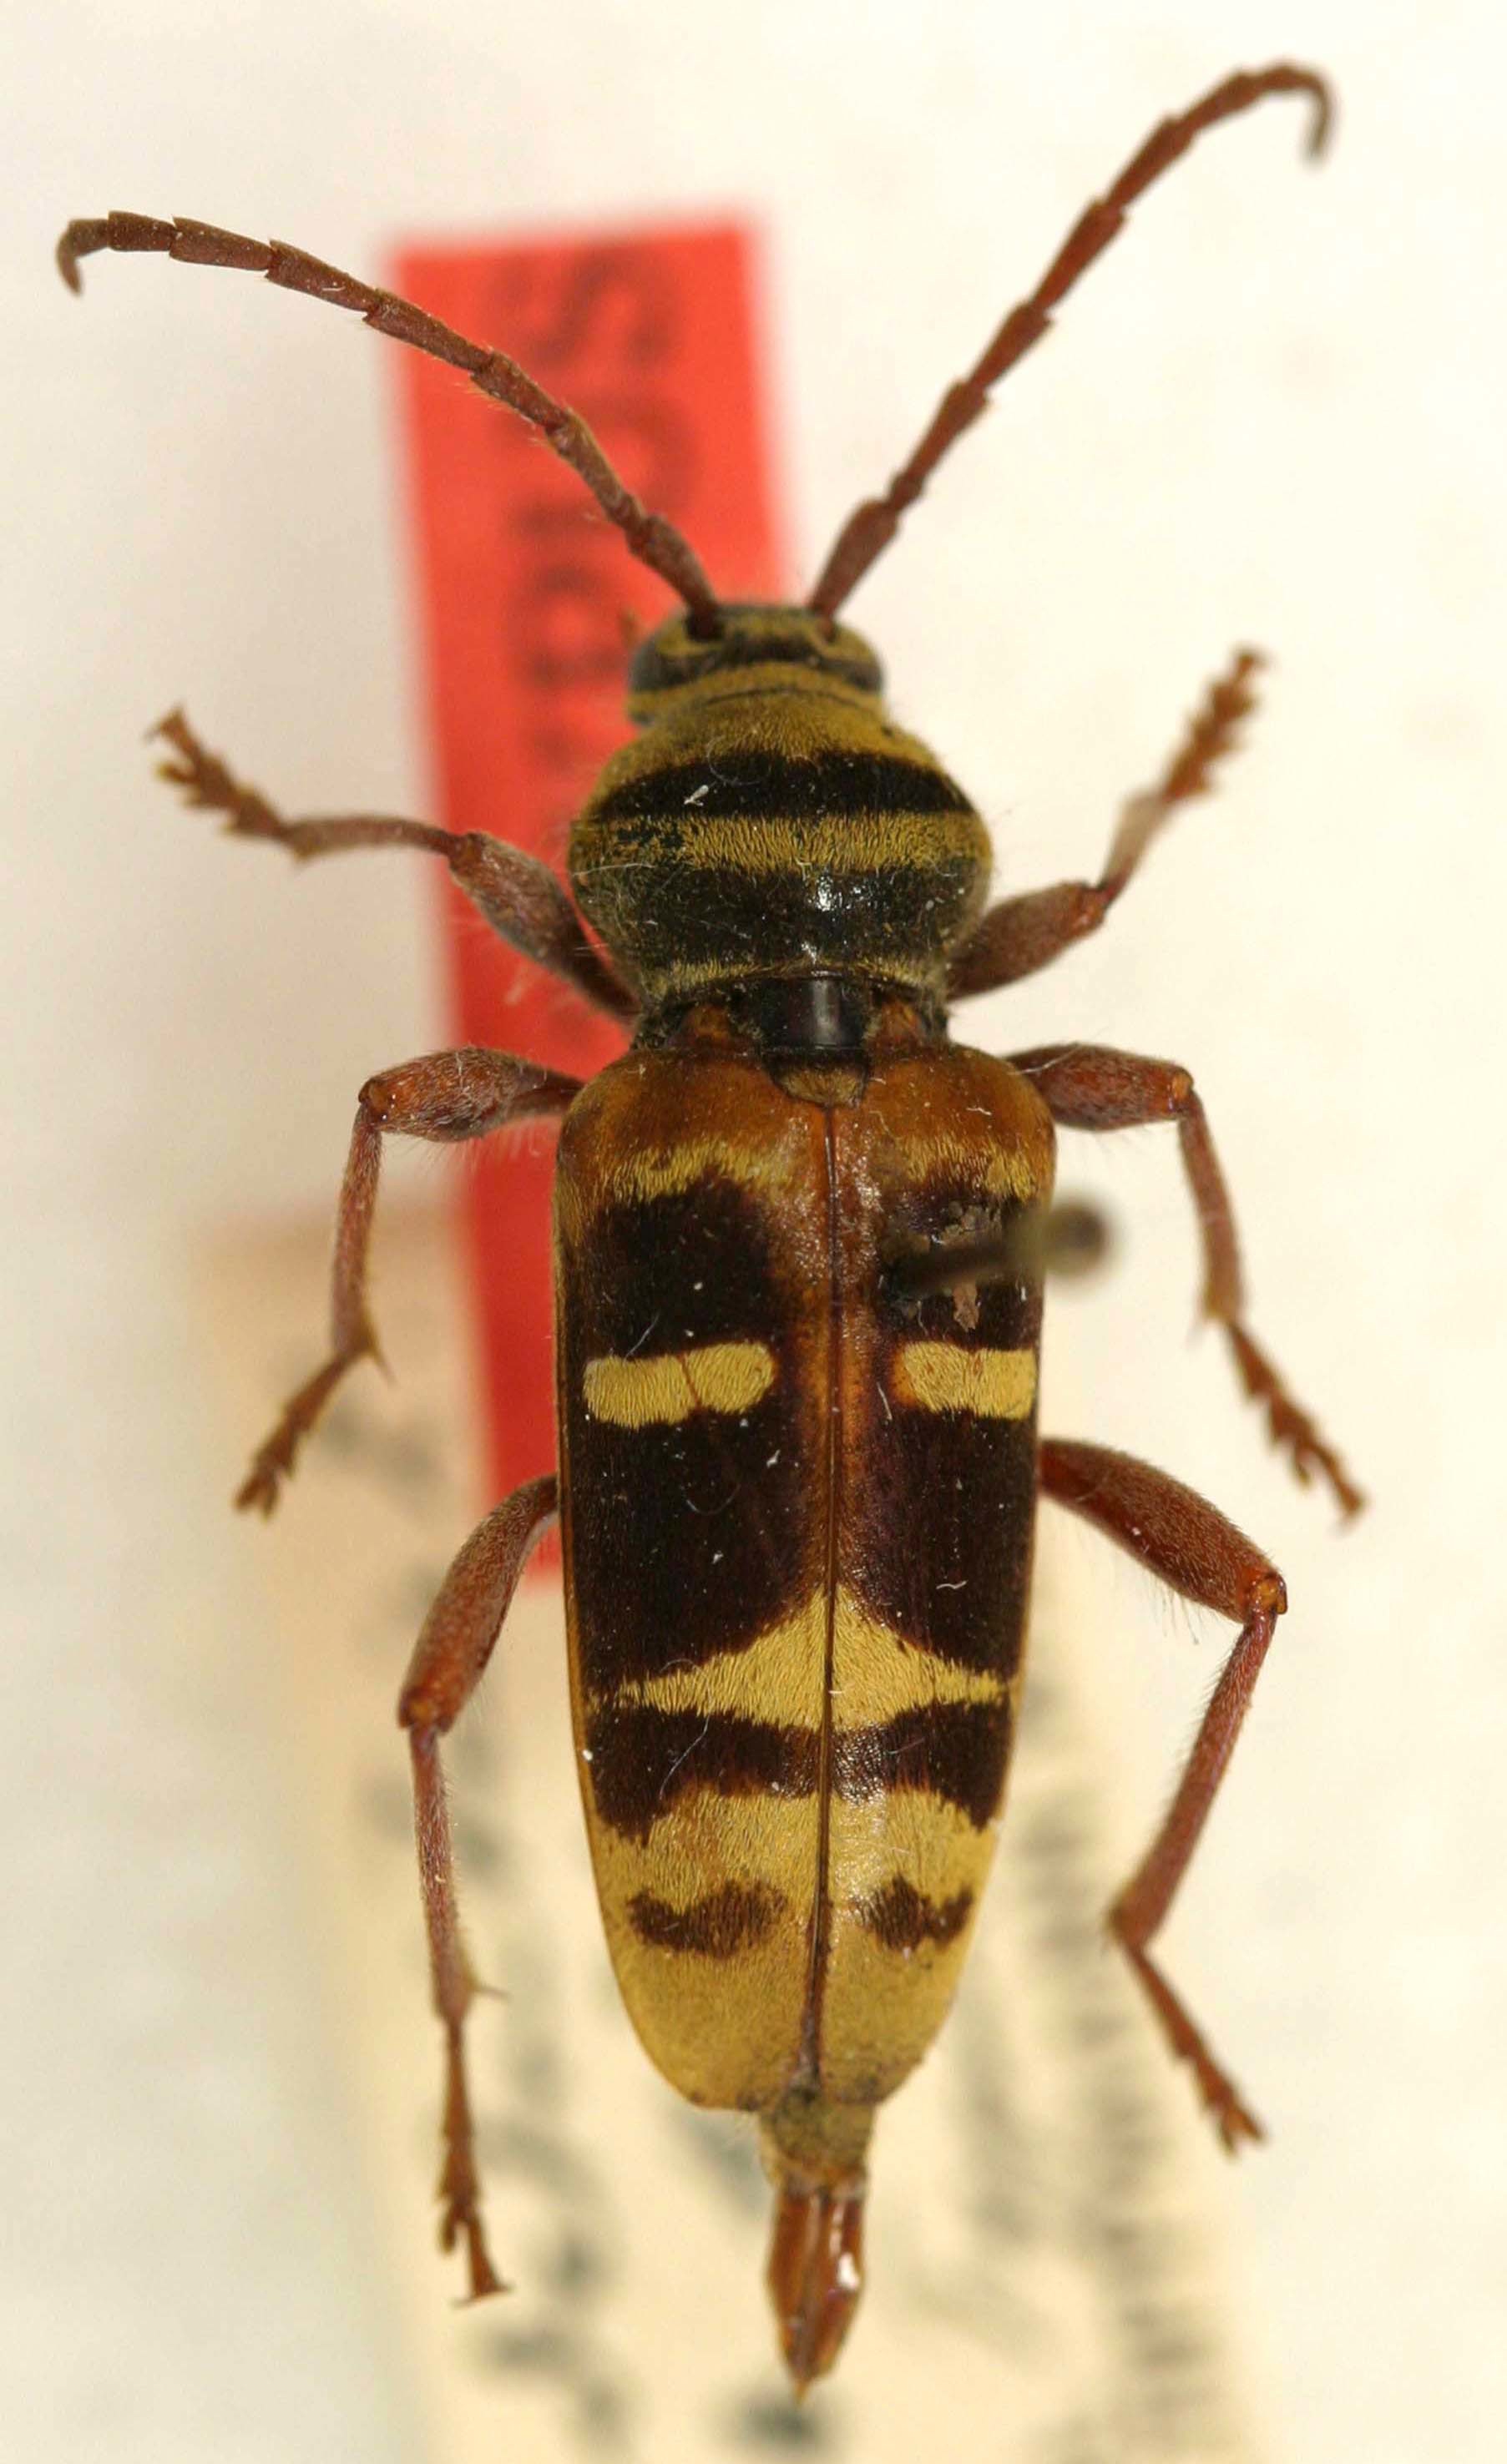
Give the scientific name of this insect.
Plagionotus detritus
